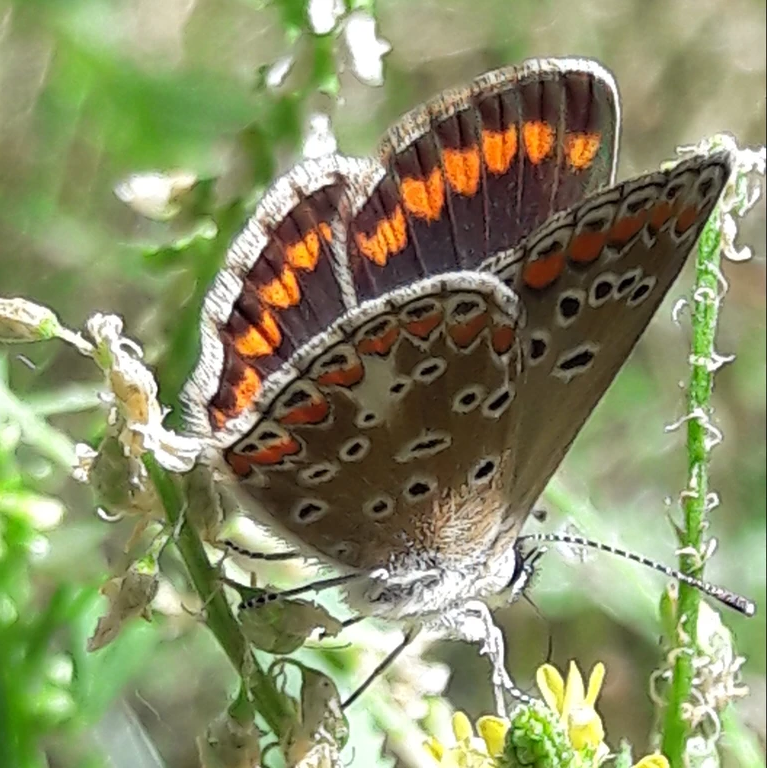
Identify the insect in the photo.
Aricia agestis/artaxerxes
